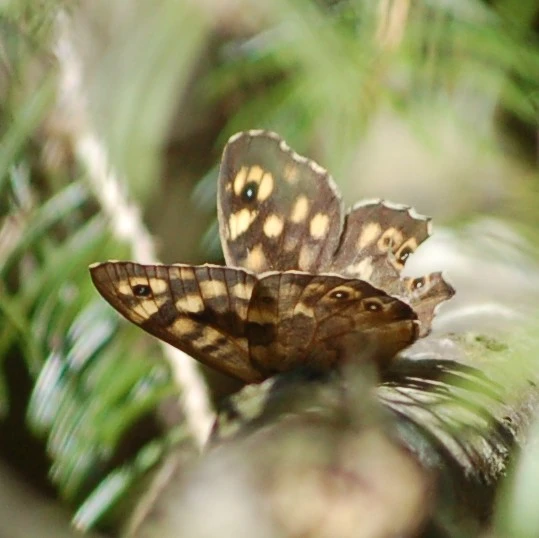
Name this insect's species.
Pararge aegeria
